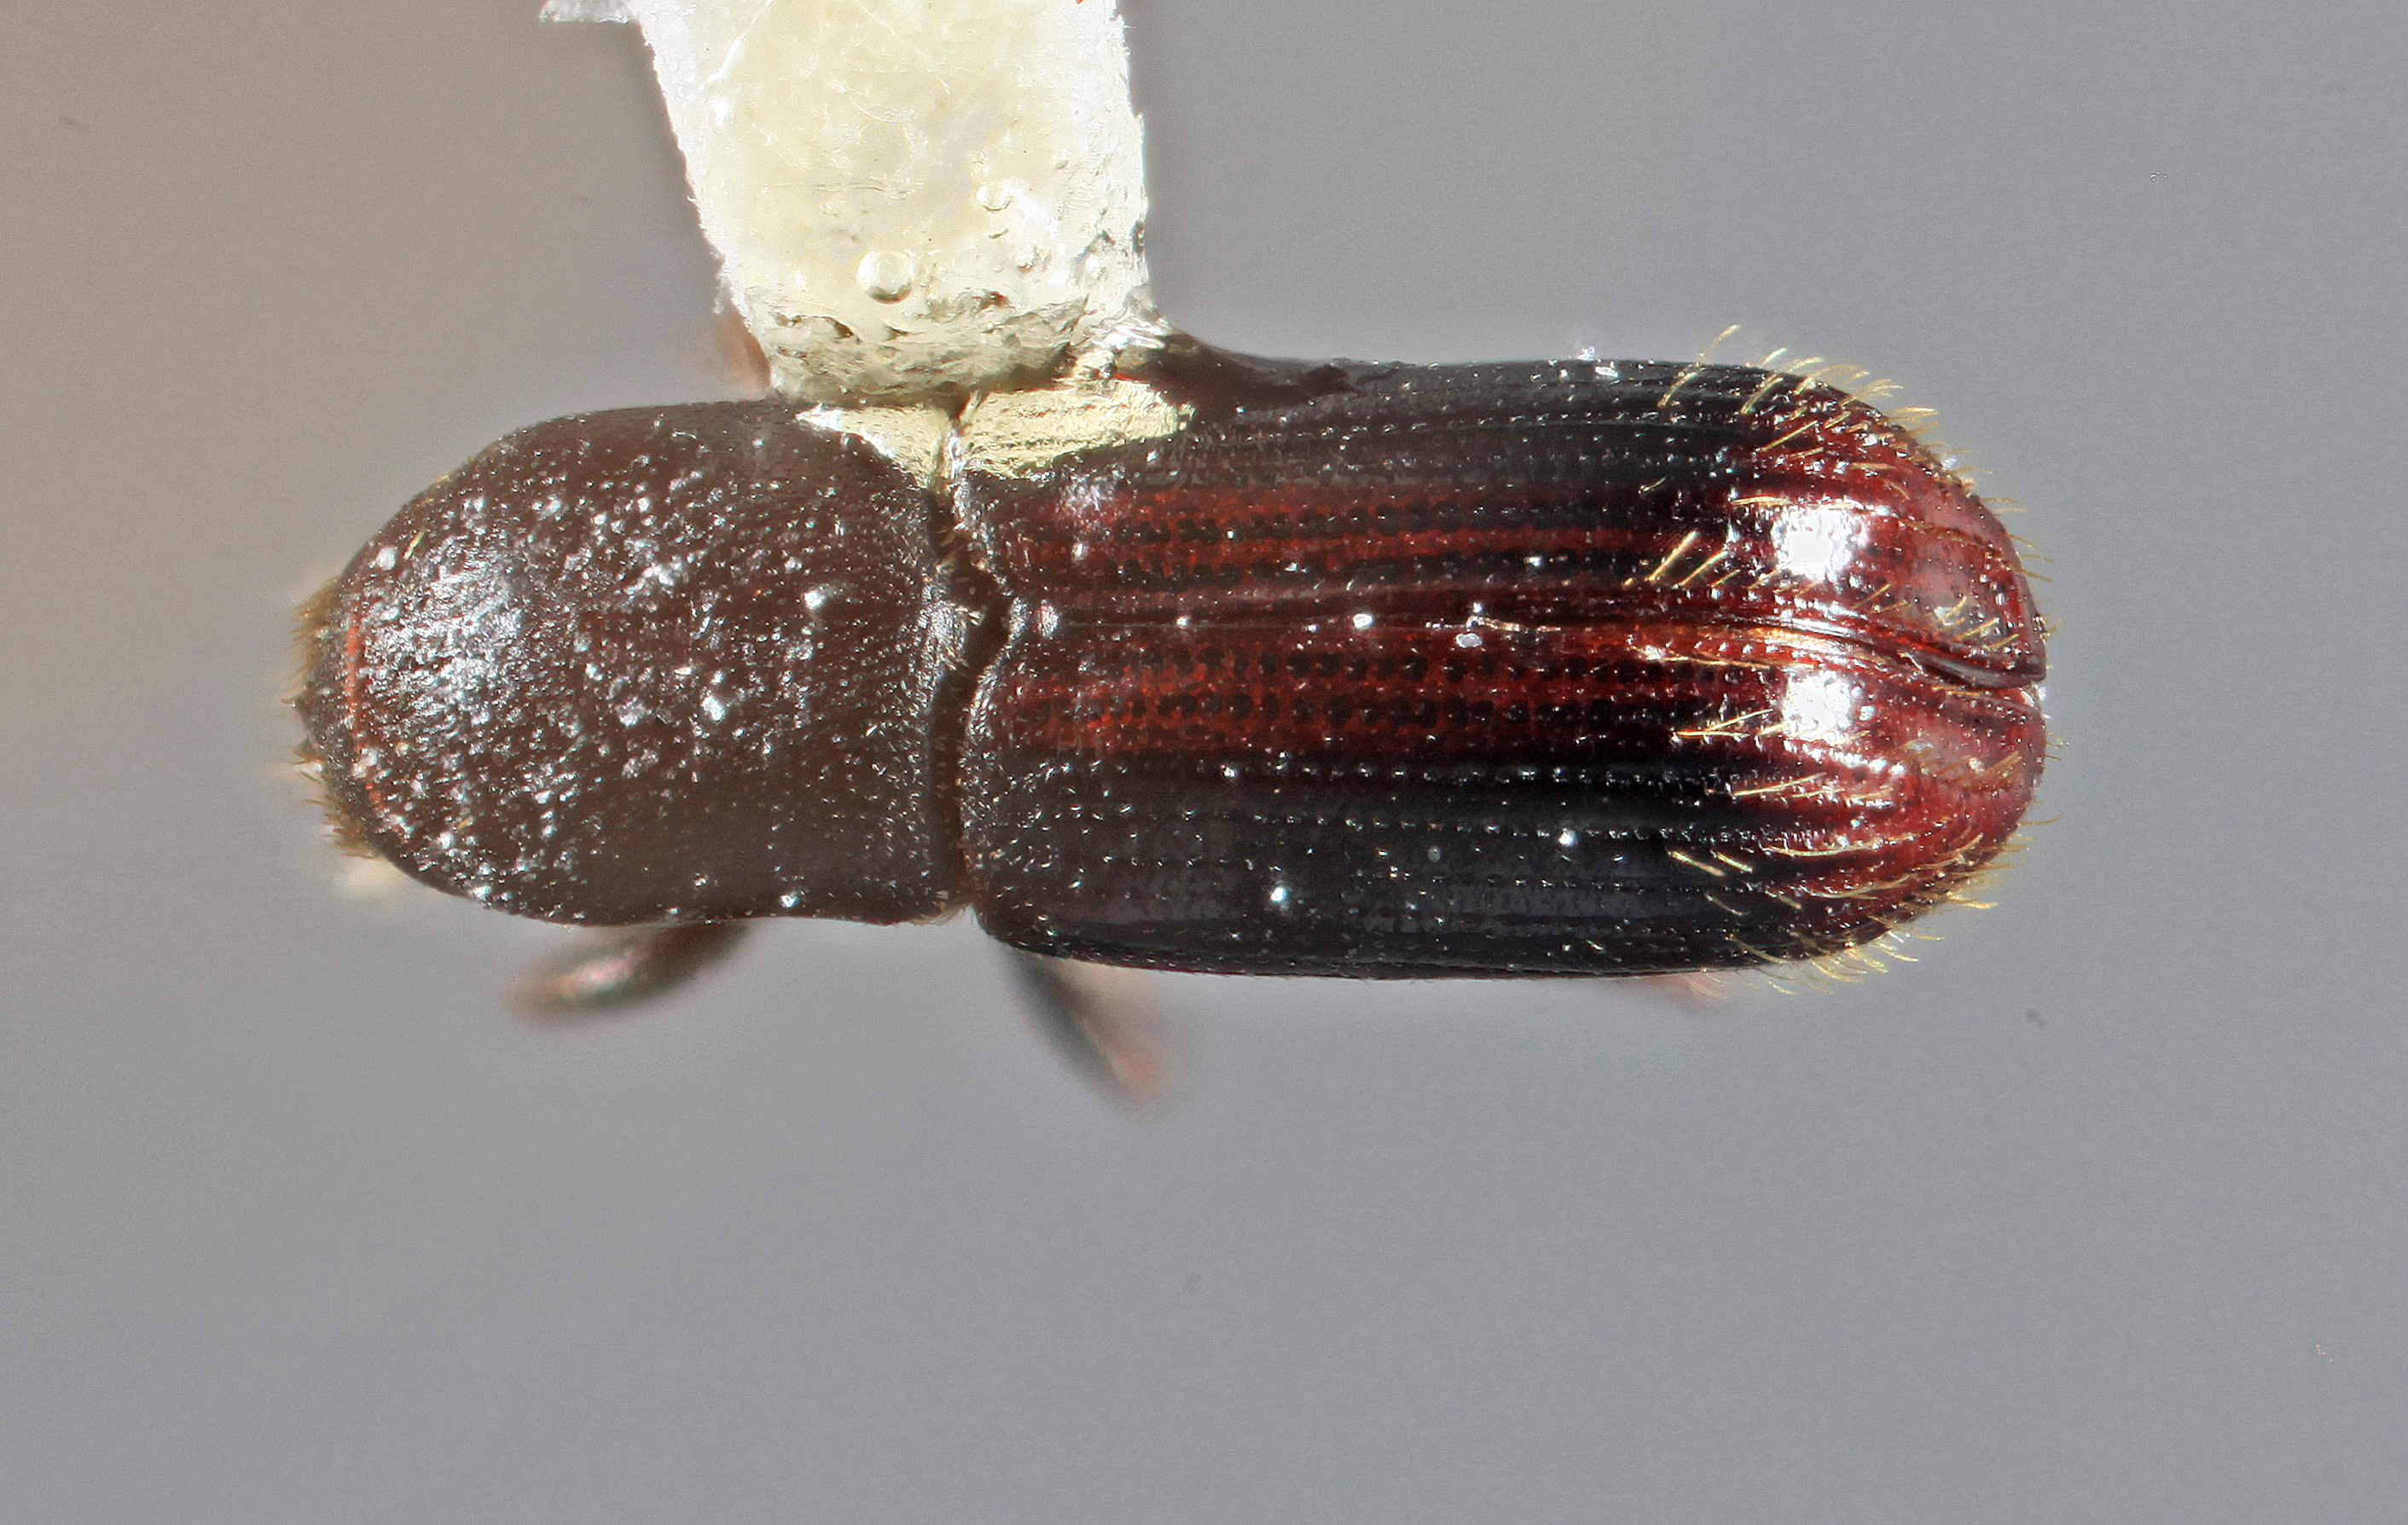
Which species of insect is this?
Xyleborus alienus (also Cnesinus alienus)
